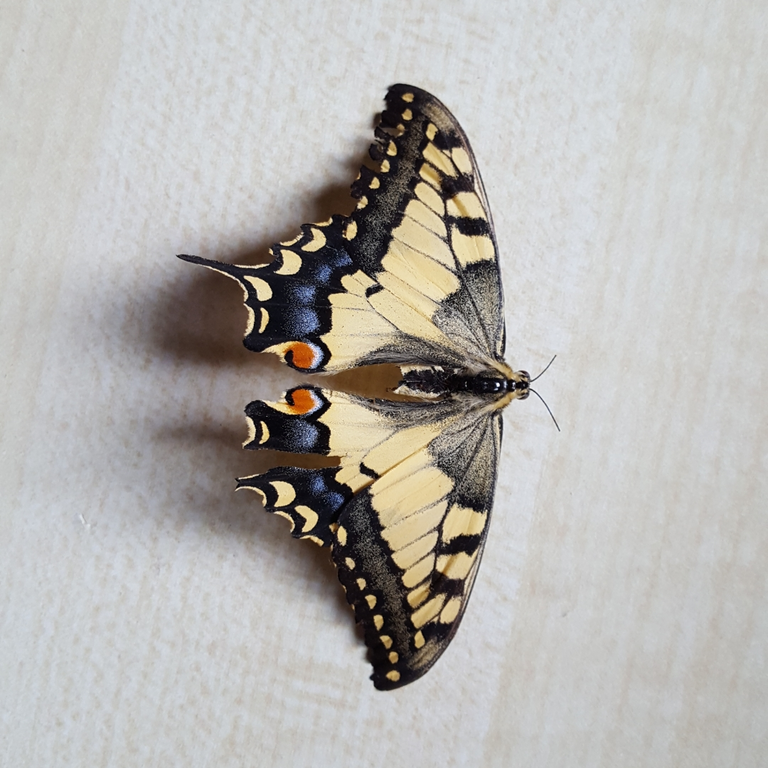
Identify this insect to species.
Papilio machaon
